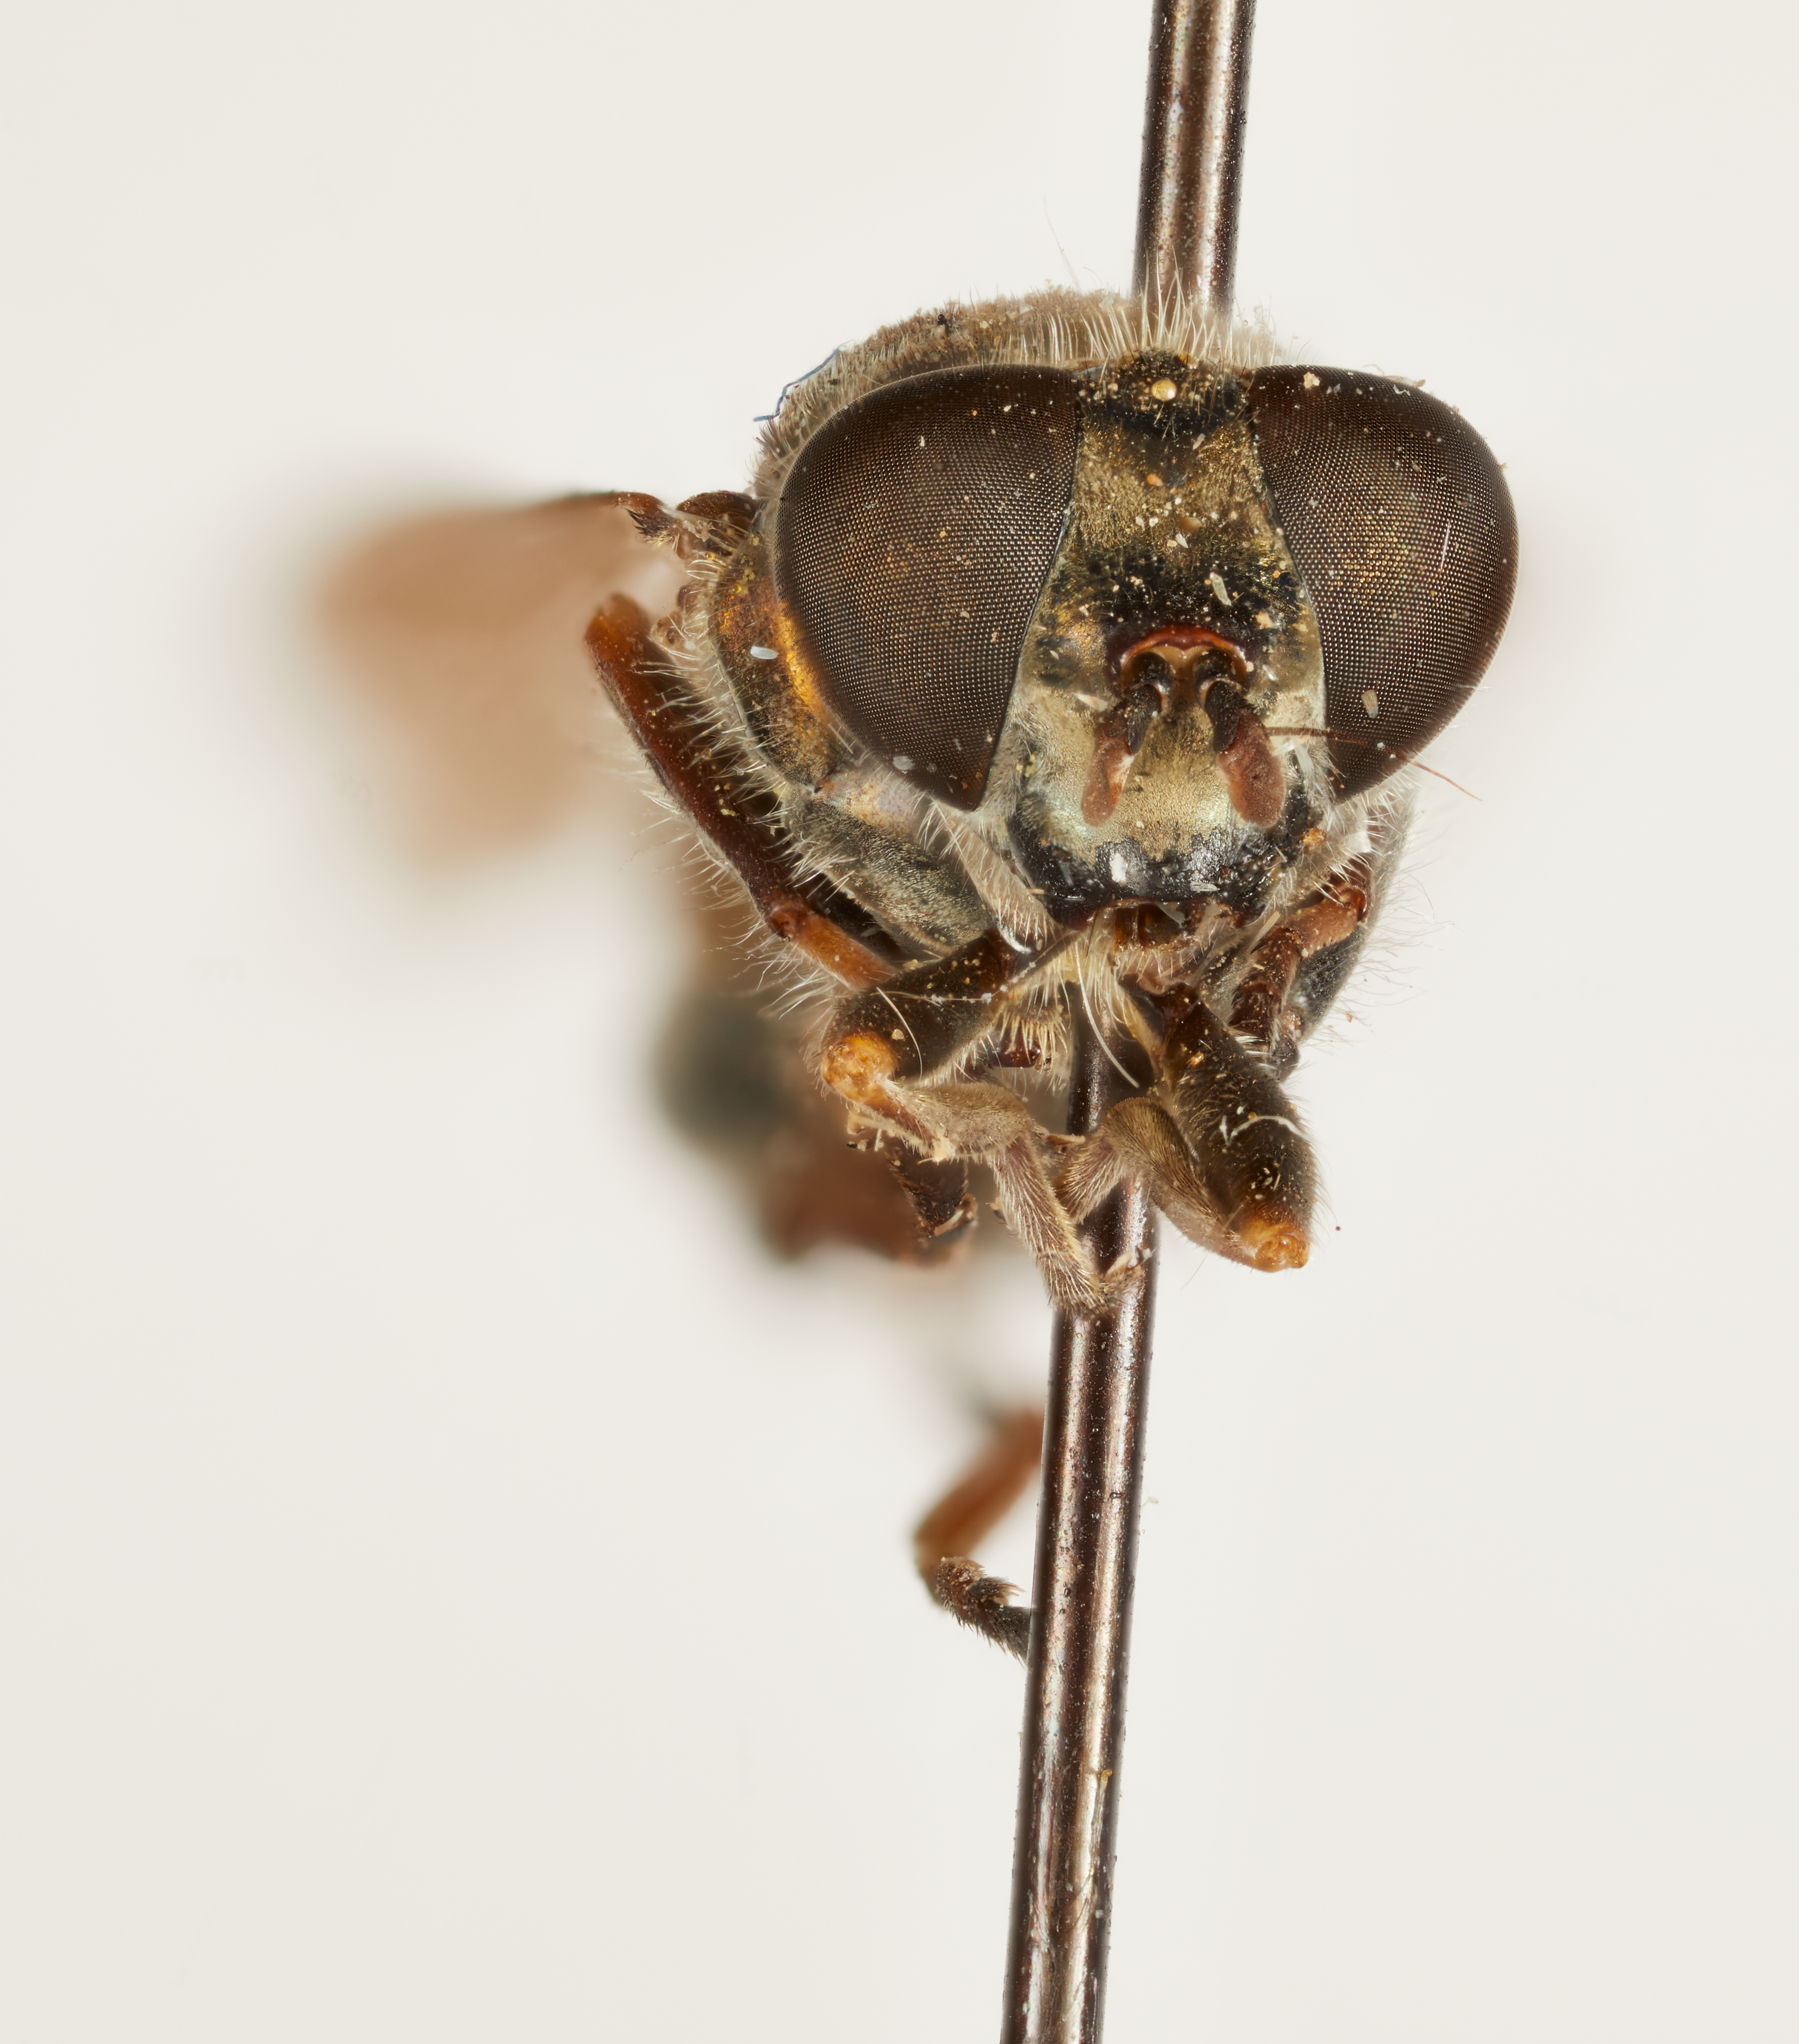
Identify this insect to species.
Xylotodes brevipilosus
